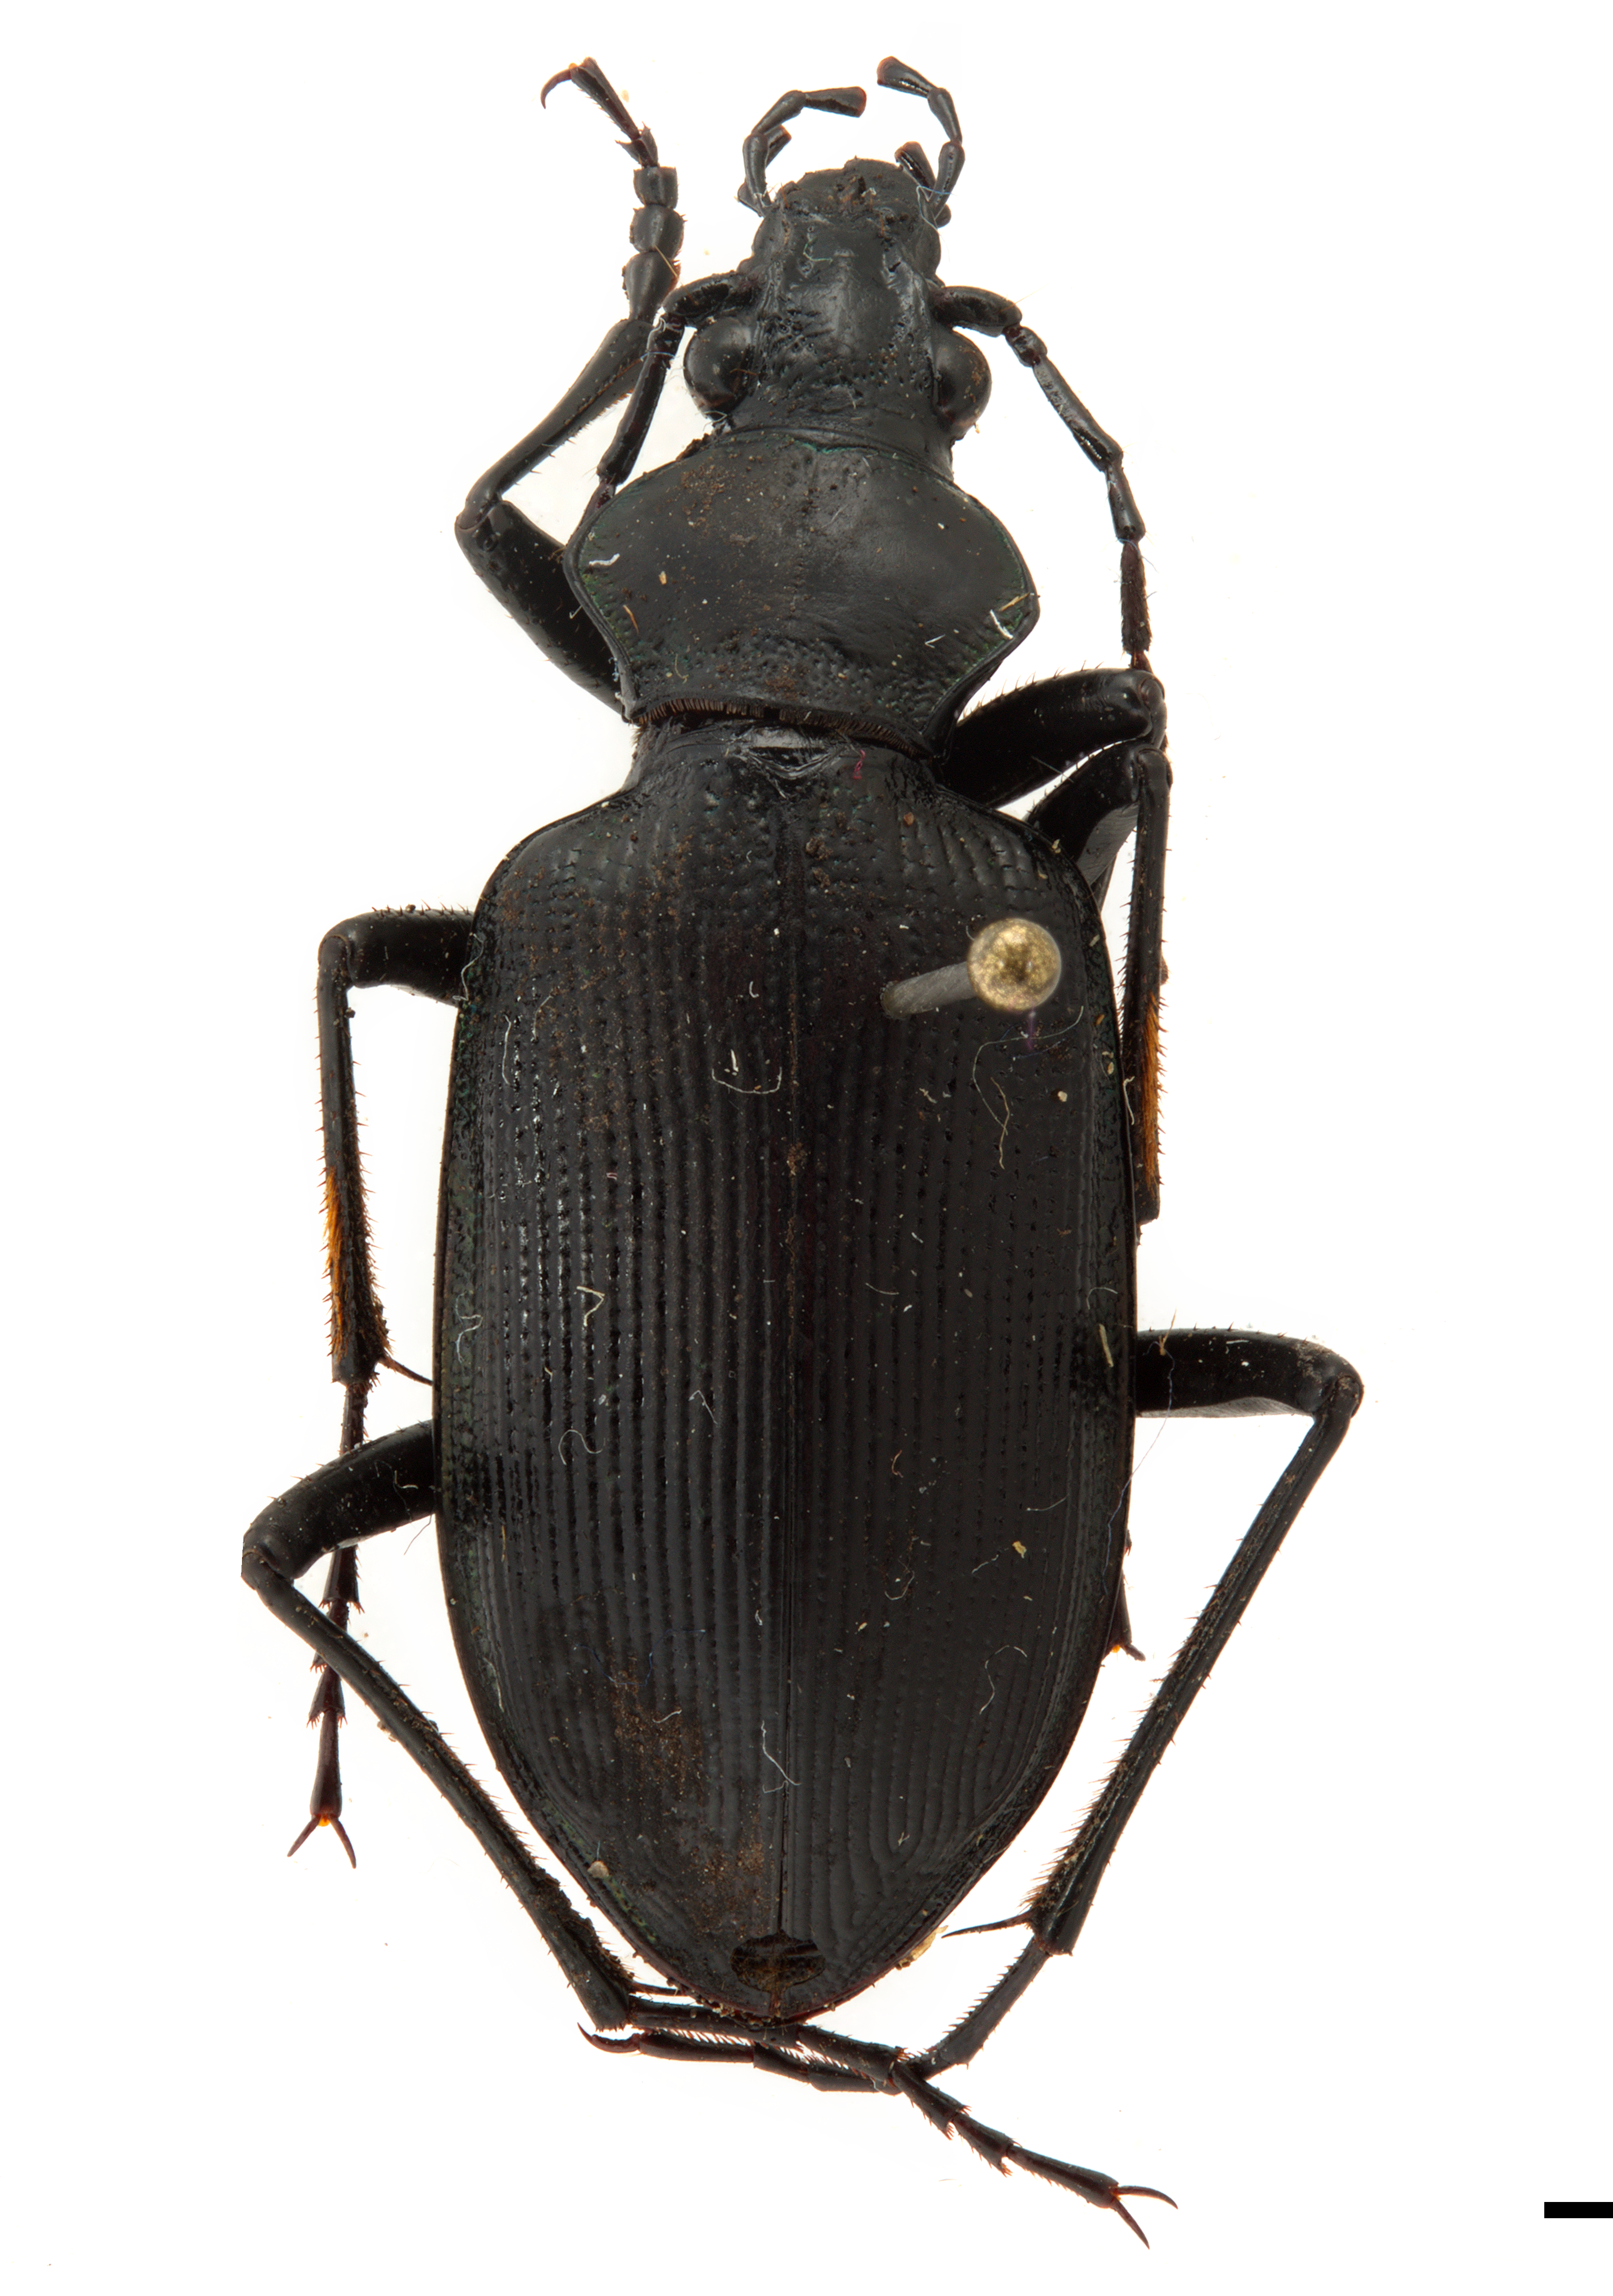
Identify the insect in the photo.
Calosoma angulatum
